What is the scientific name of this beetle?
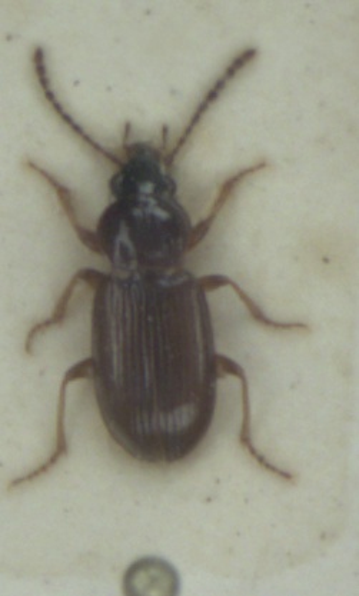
Pterostichus strenuus
